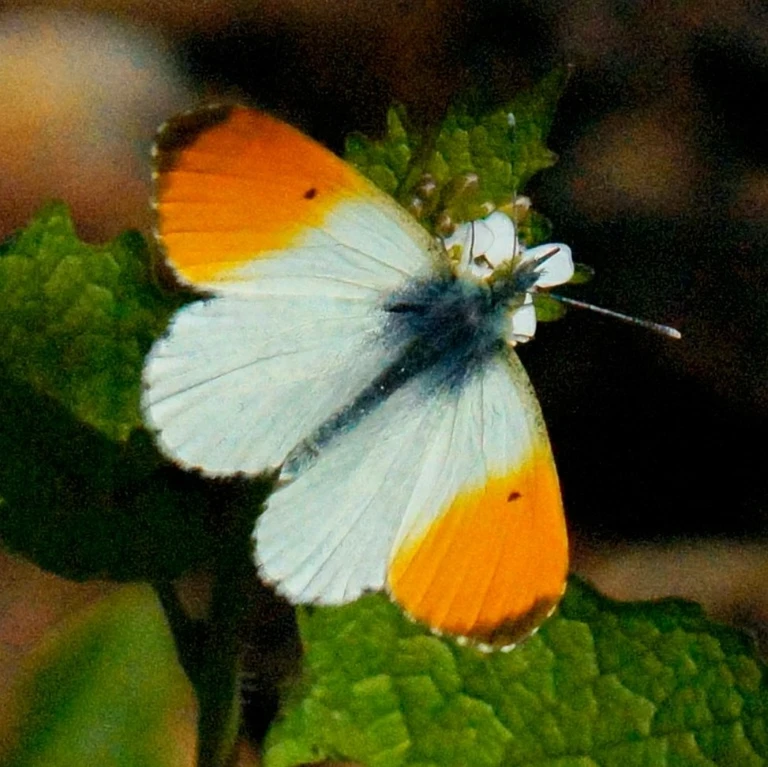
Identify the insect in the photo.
Anthocharis cardamines
